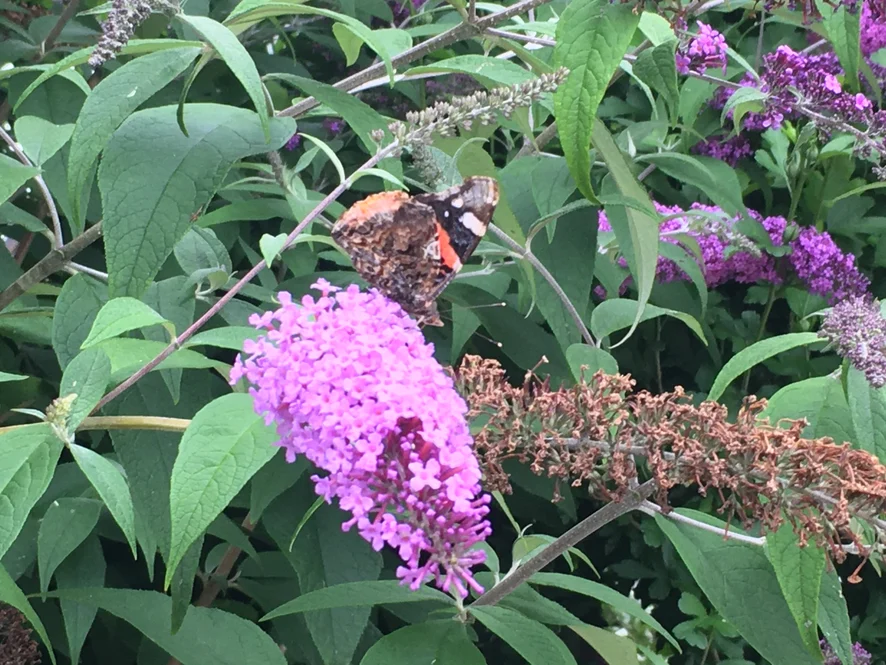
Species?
Vanessa atalanta
